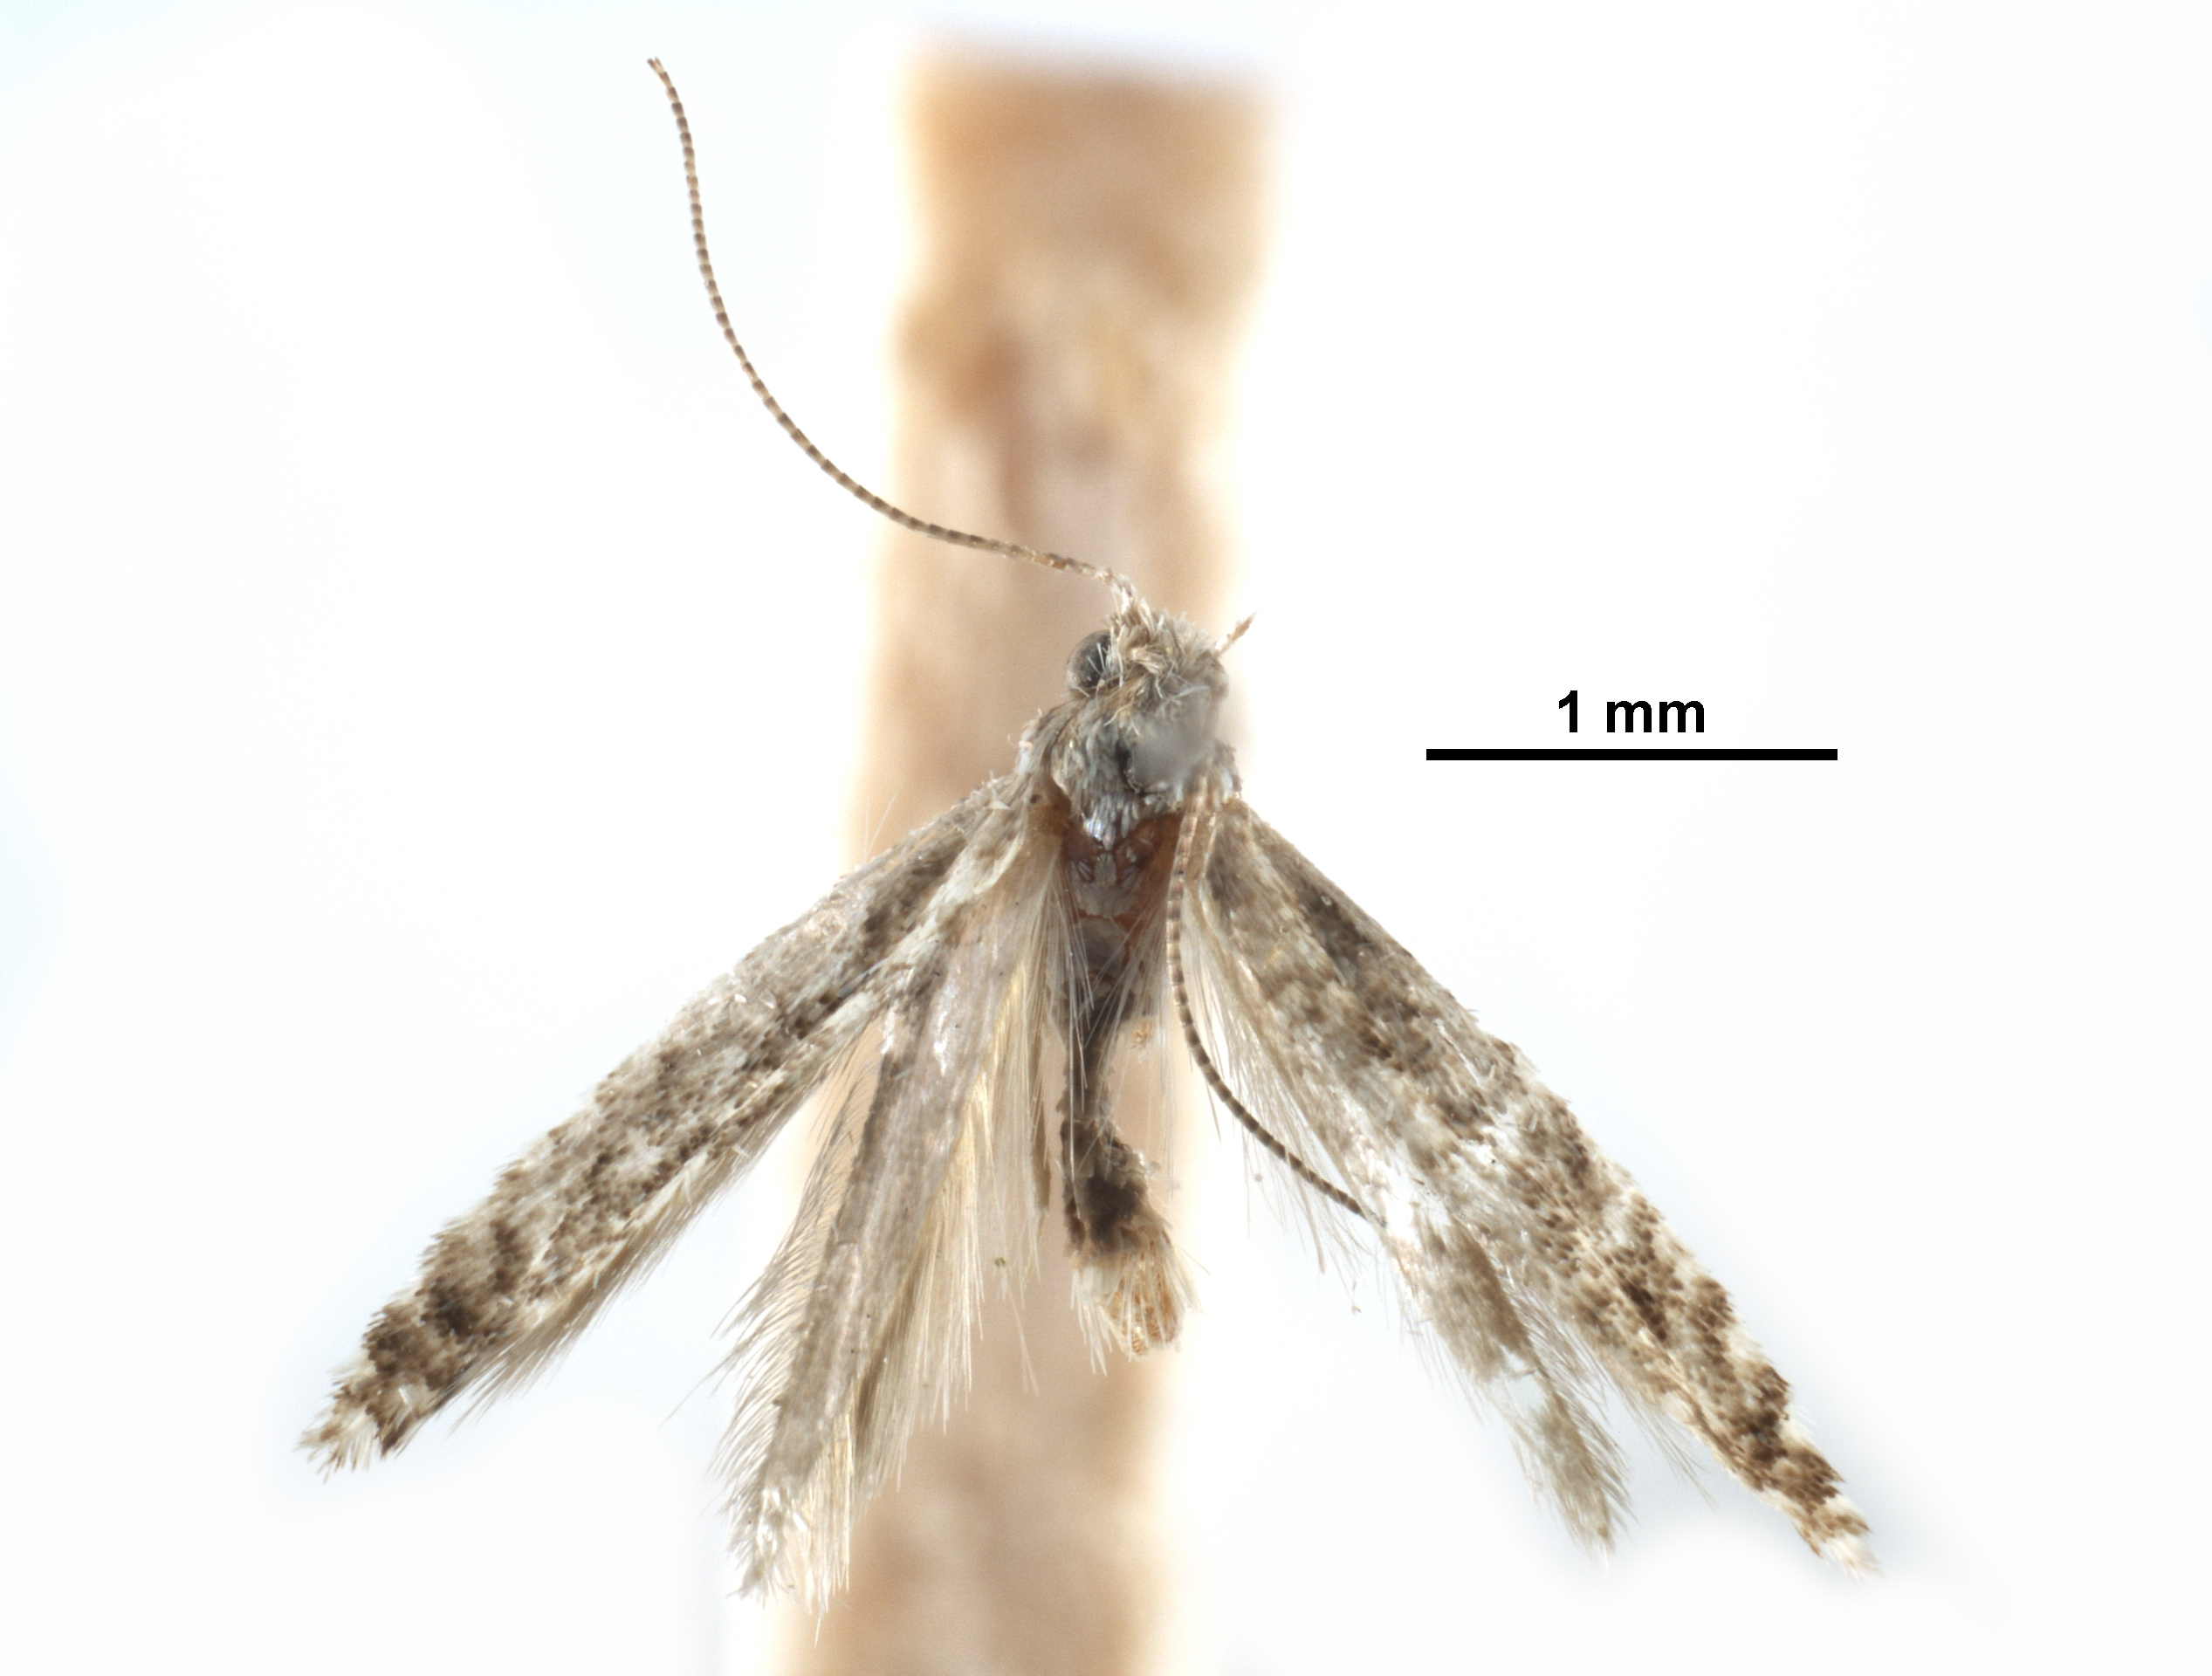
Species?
Parornix melanotella
